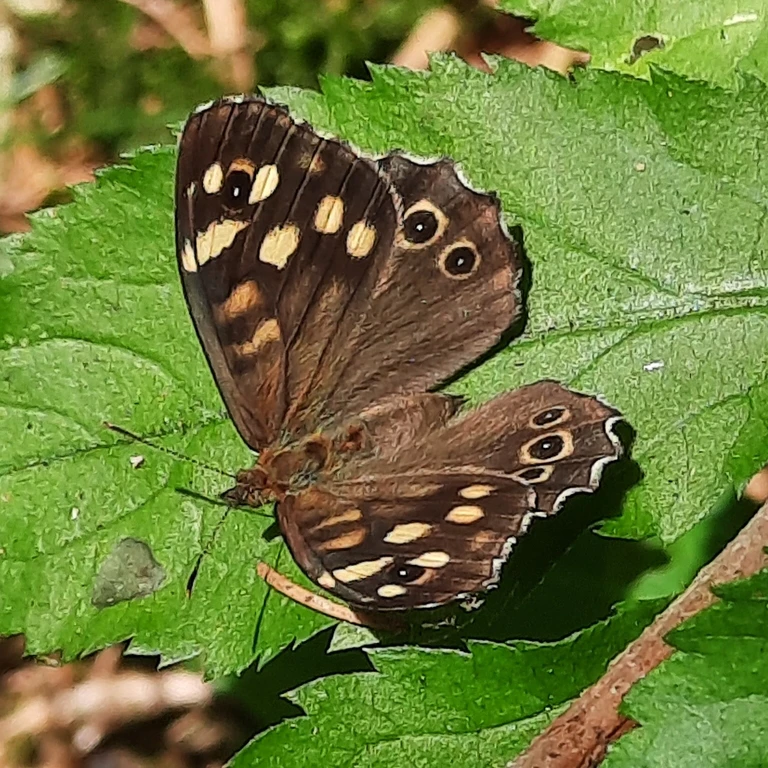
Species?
Pararge aegeria
